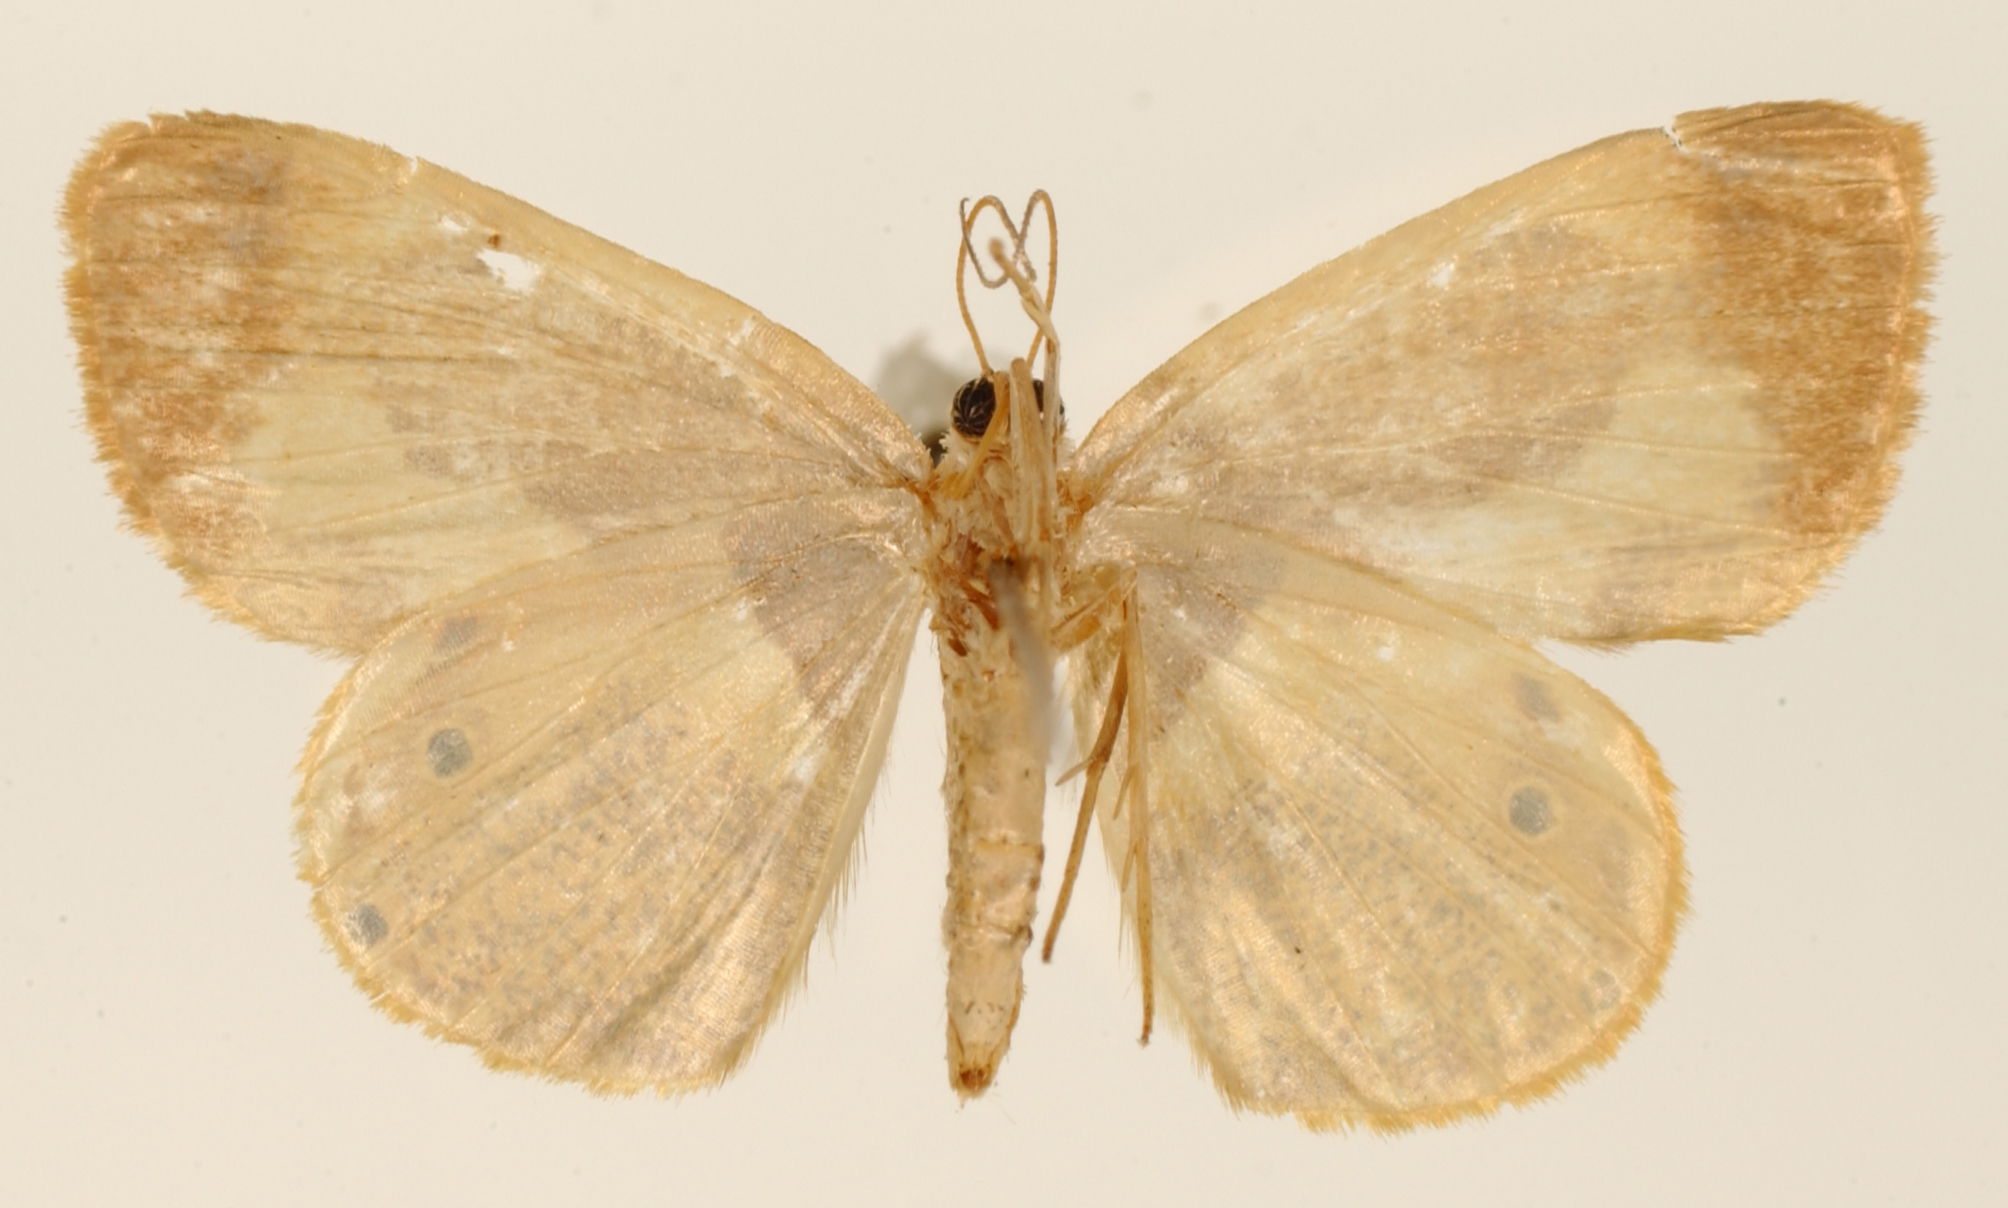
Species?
Opisthoxia salubaea
